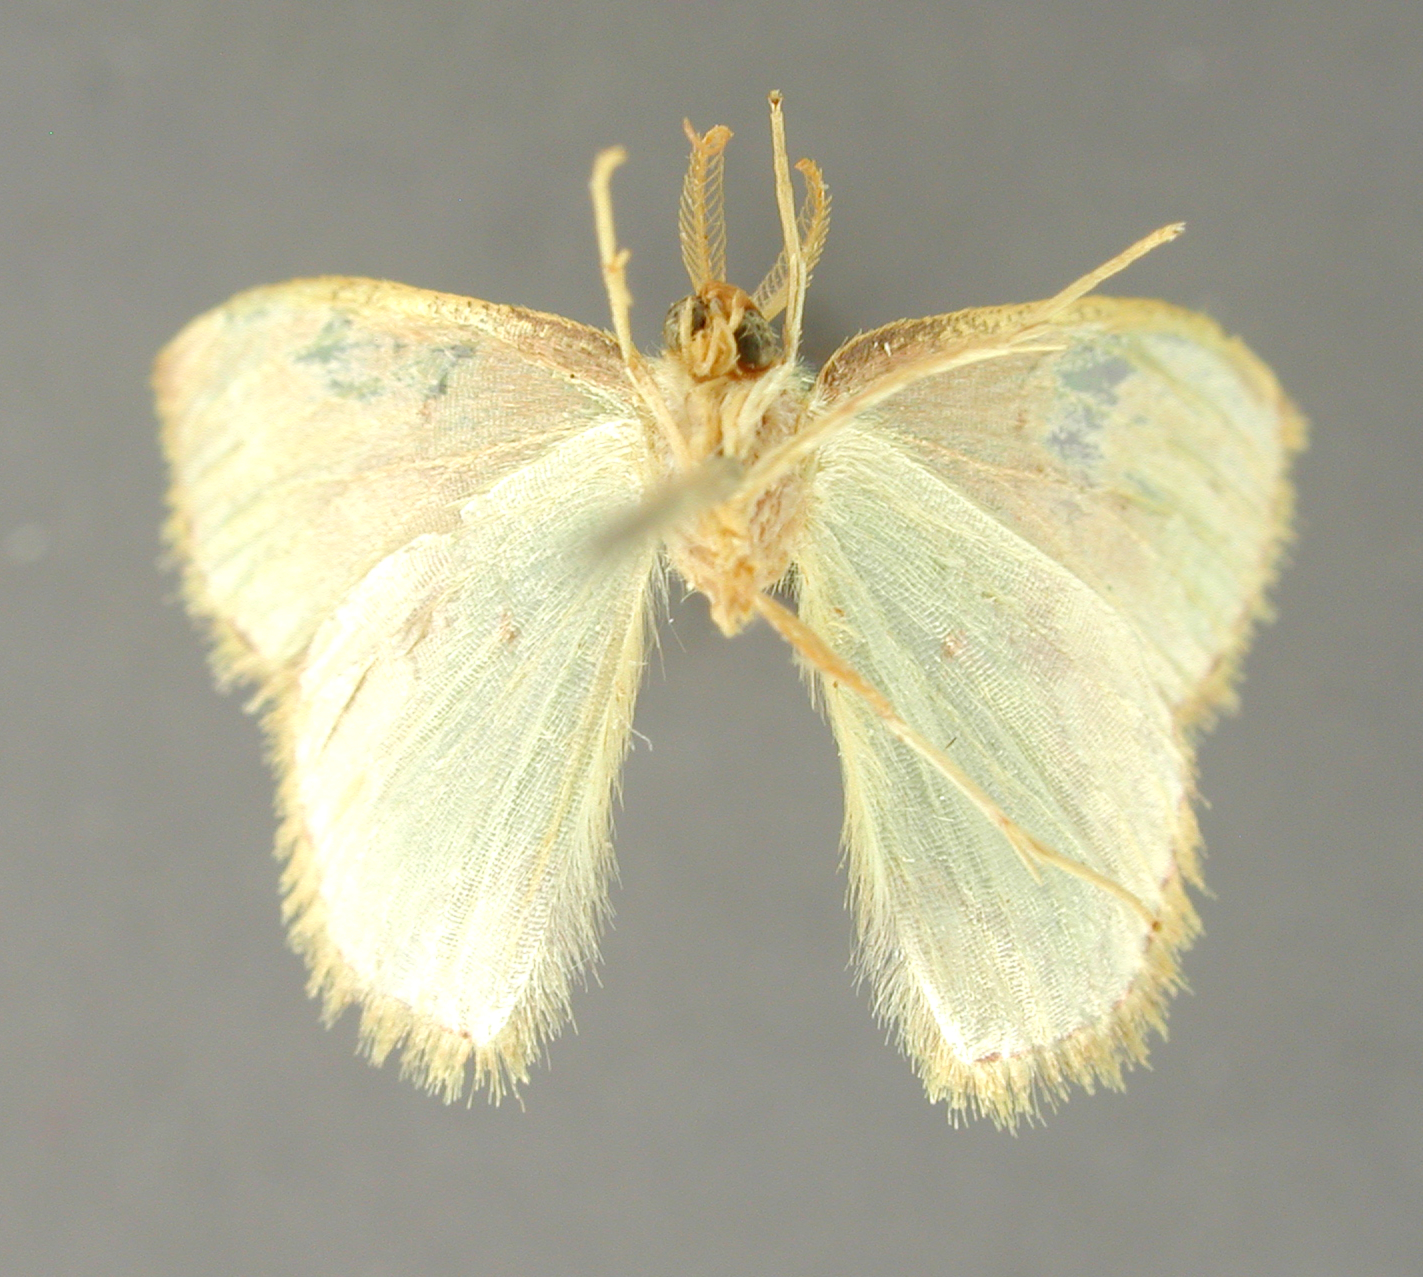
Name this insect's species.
Comibaena ecuadorata
